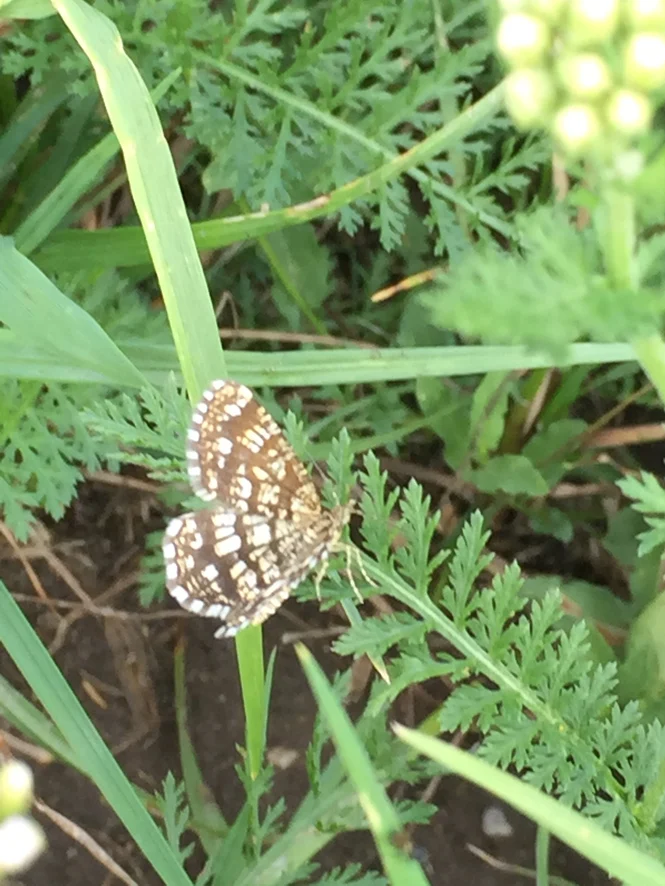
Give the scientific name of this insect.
Chiasmia clathrata
